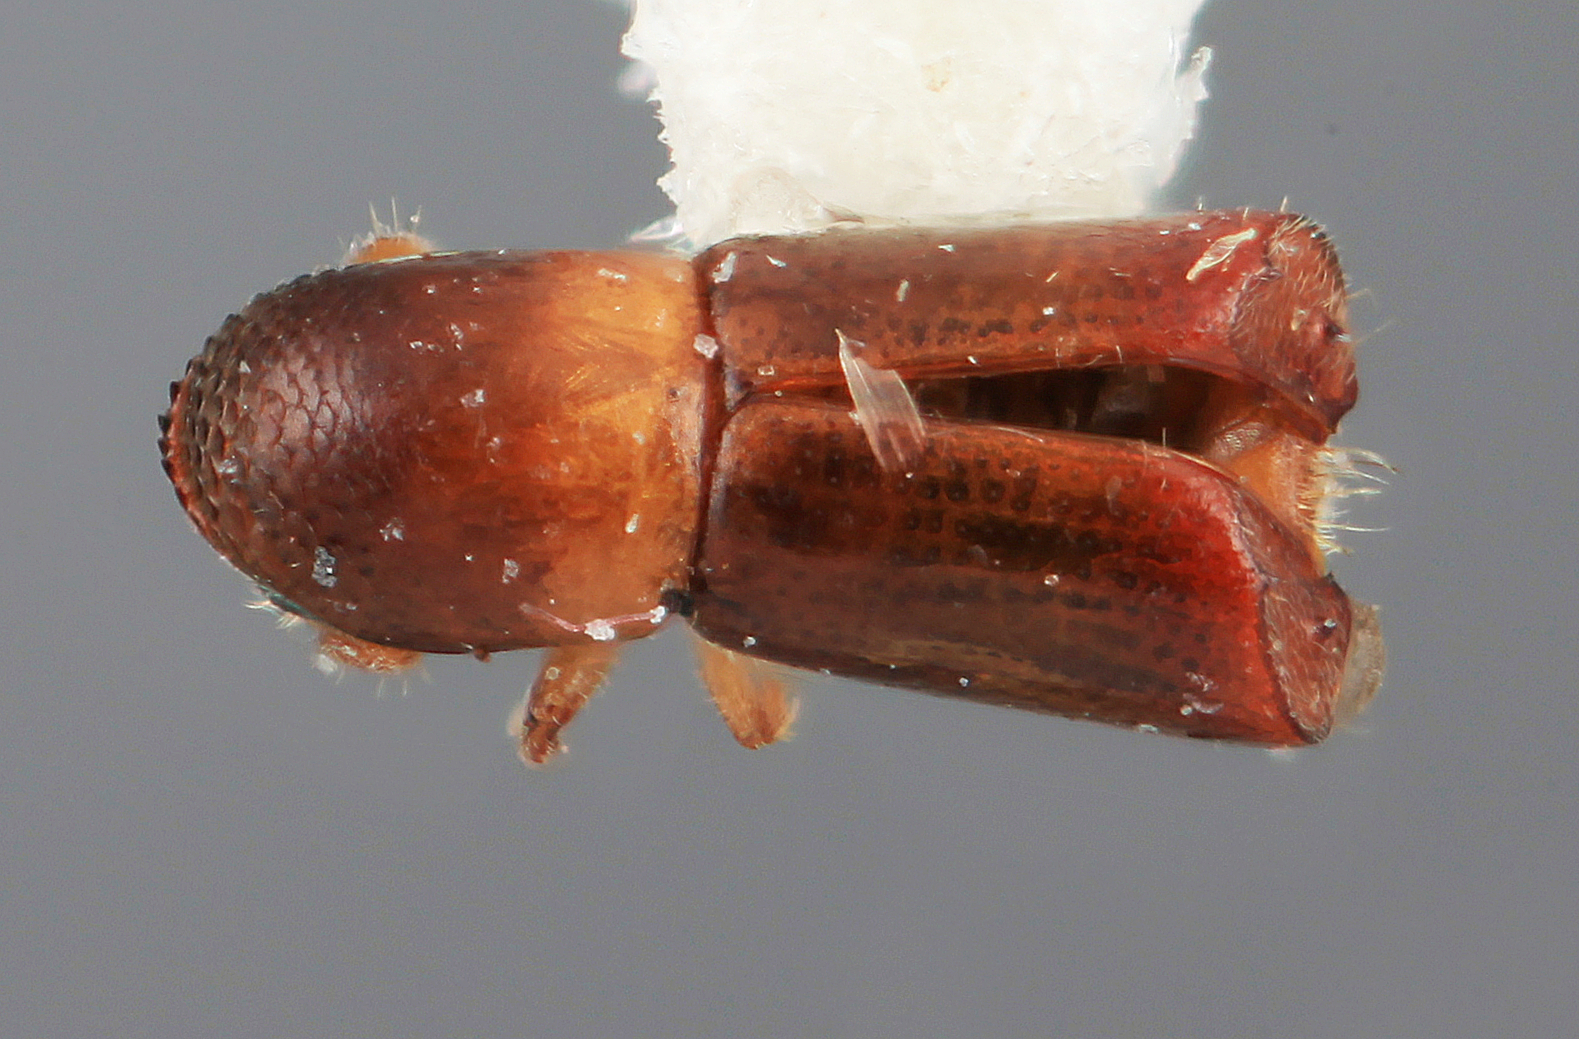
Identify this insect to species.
Monarthrum terminalis
